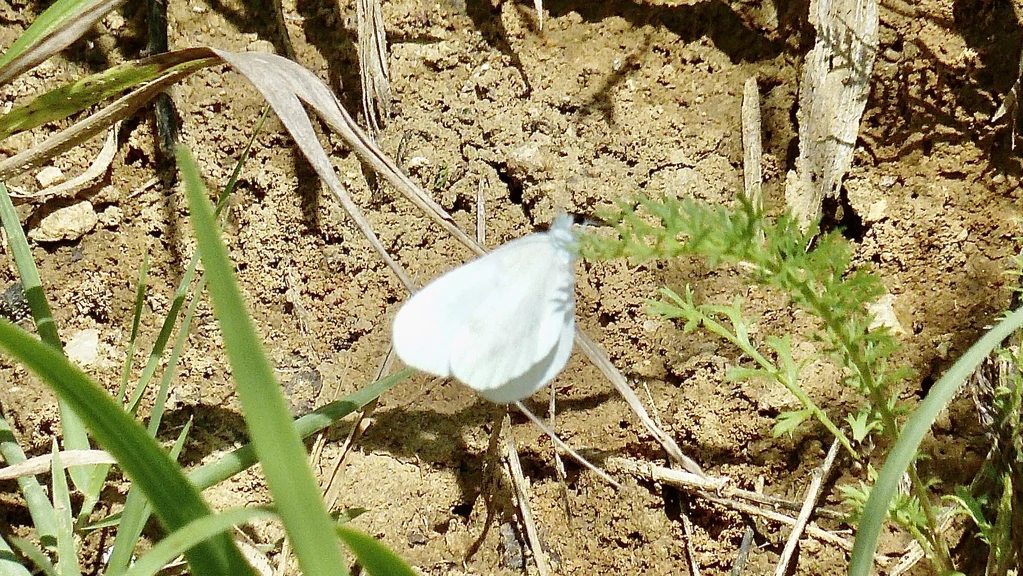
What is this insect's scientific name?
Leptidea sinapis/juvernica
